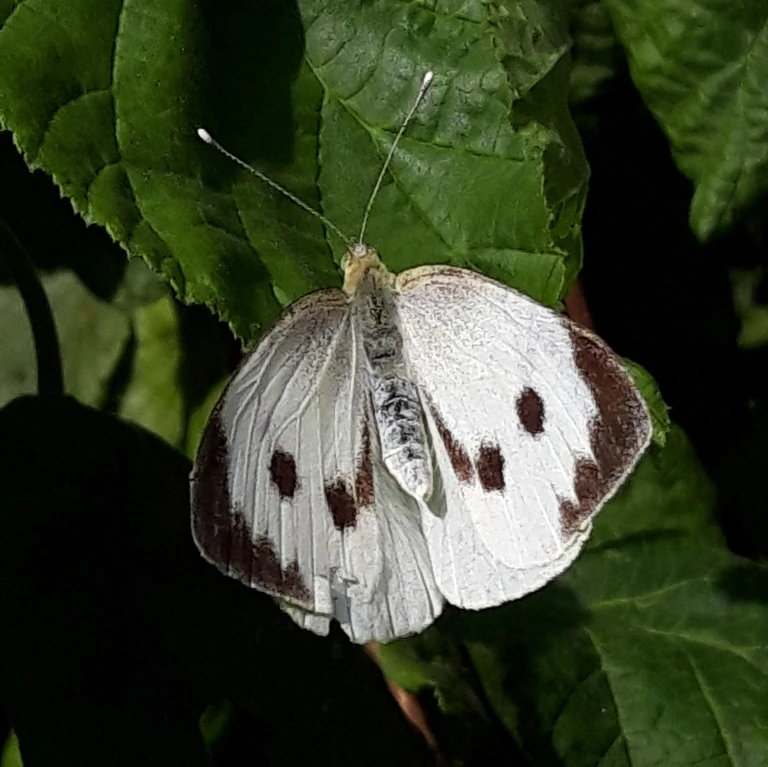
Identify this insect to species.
Pieris brassicae
